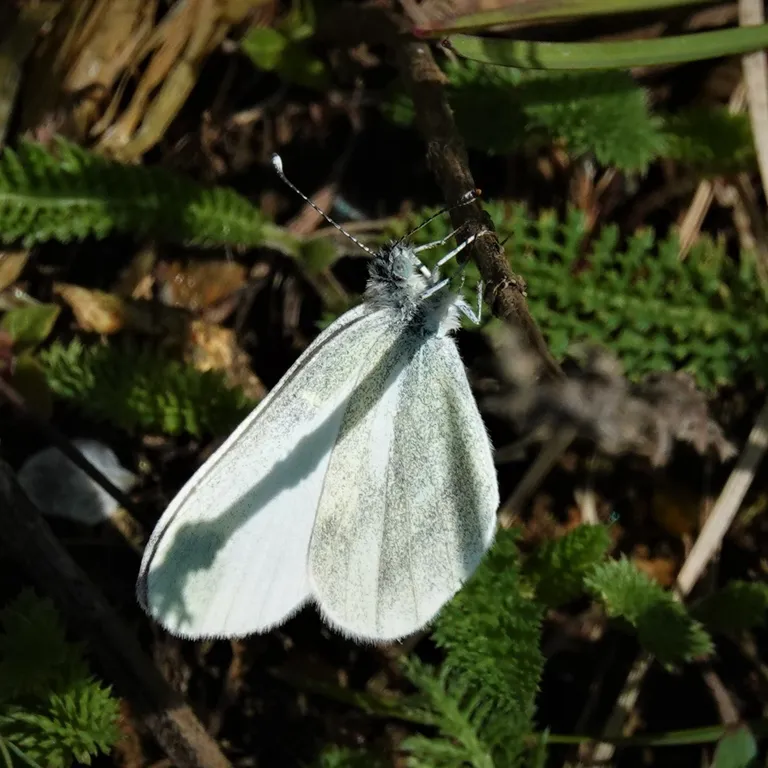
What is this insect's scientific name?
Leptidea sinapis/juvernica
